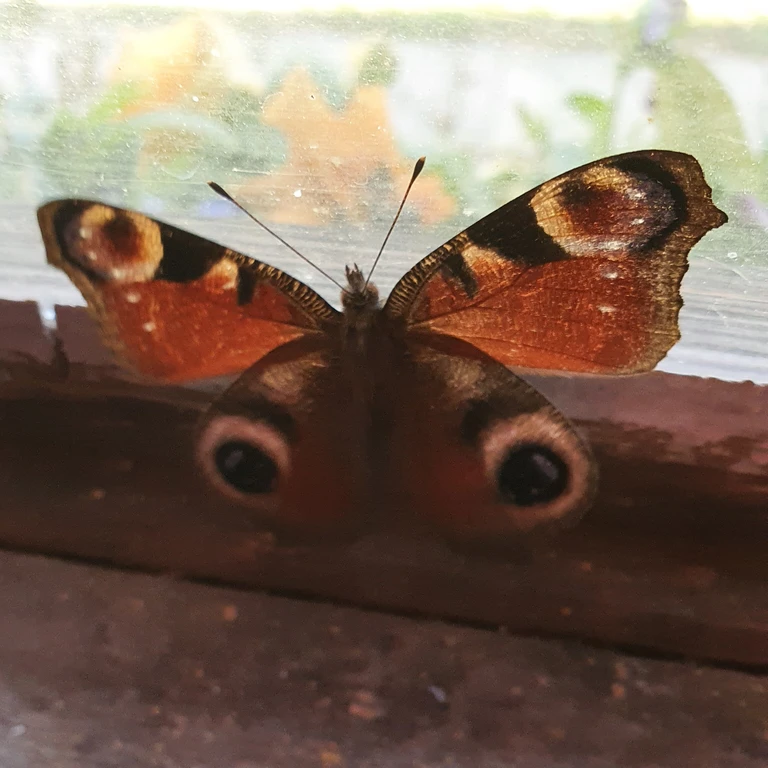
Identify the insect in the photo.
Aglais io
